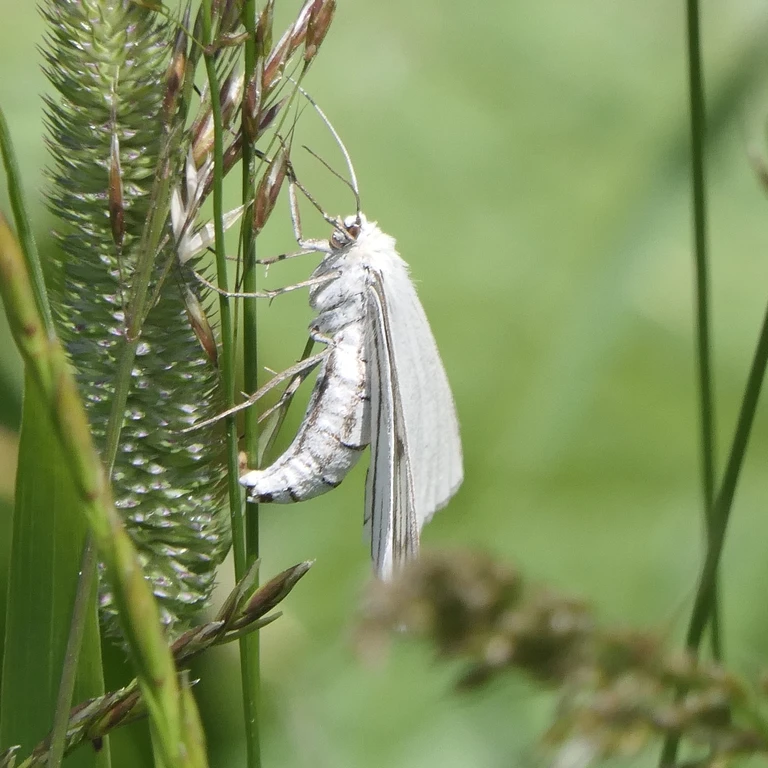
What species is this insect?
Siona lineata
